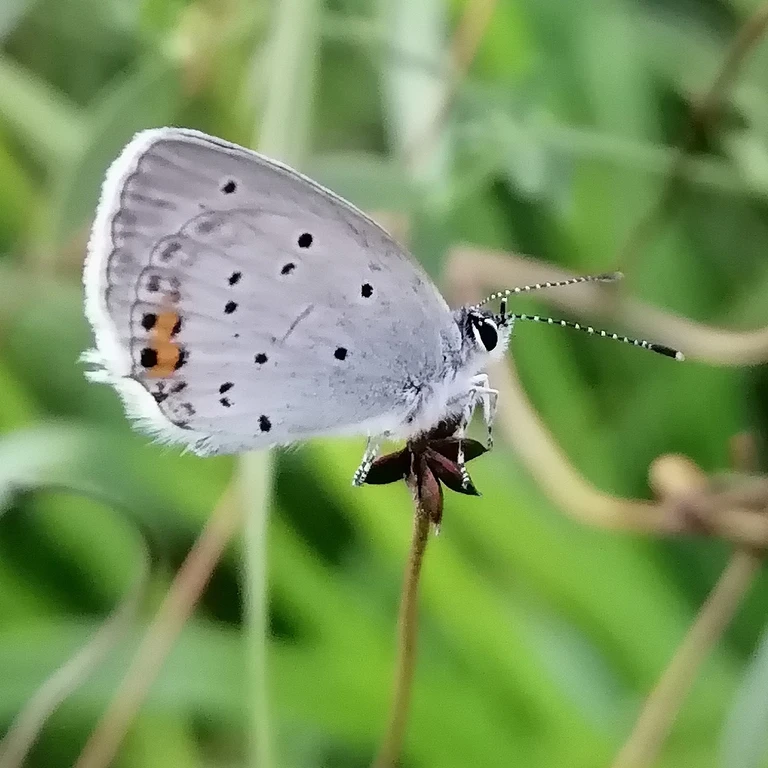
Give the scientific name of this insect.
Cupido argiades (also Elkalyce argiades)
